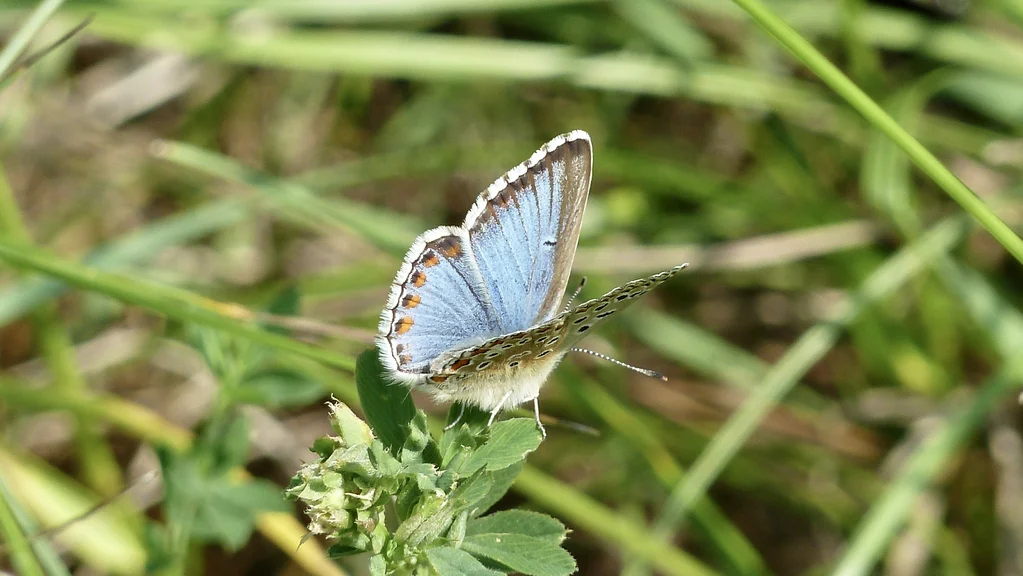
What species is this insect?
Lysandra bellargus
